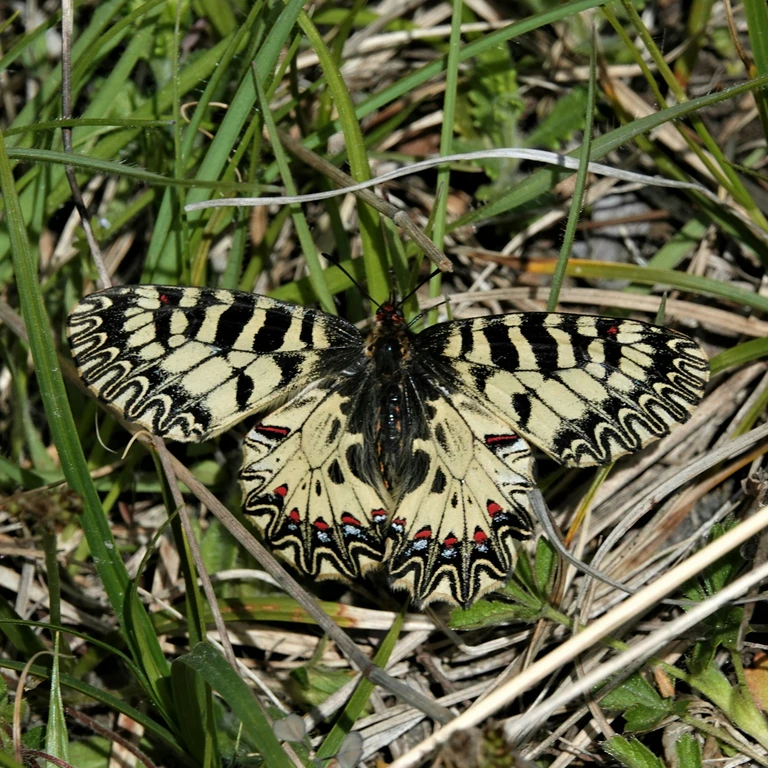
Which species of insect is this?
Zerynthia polyxena
